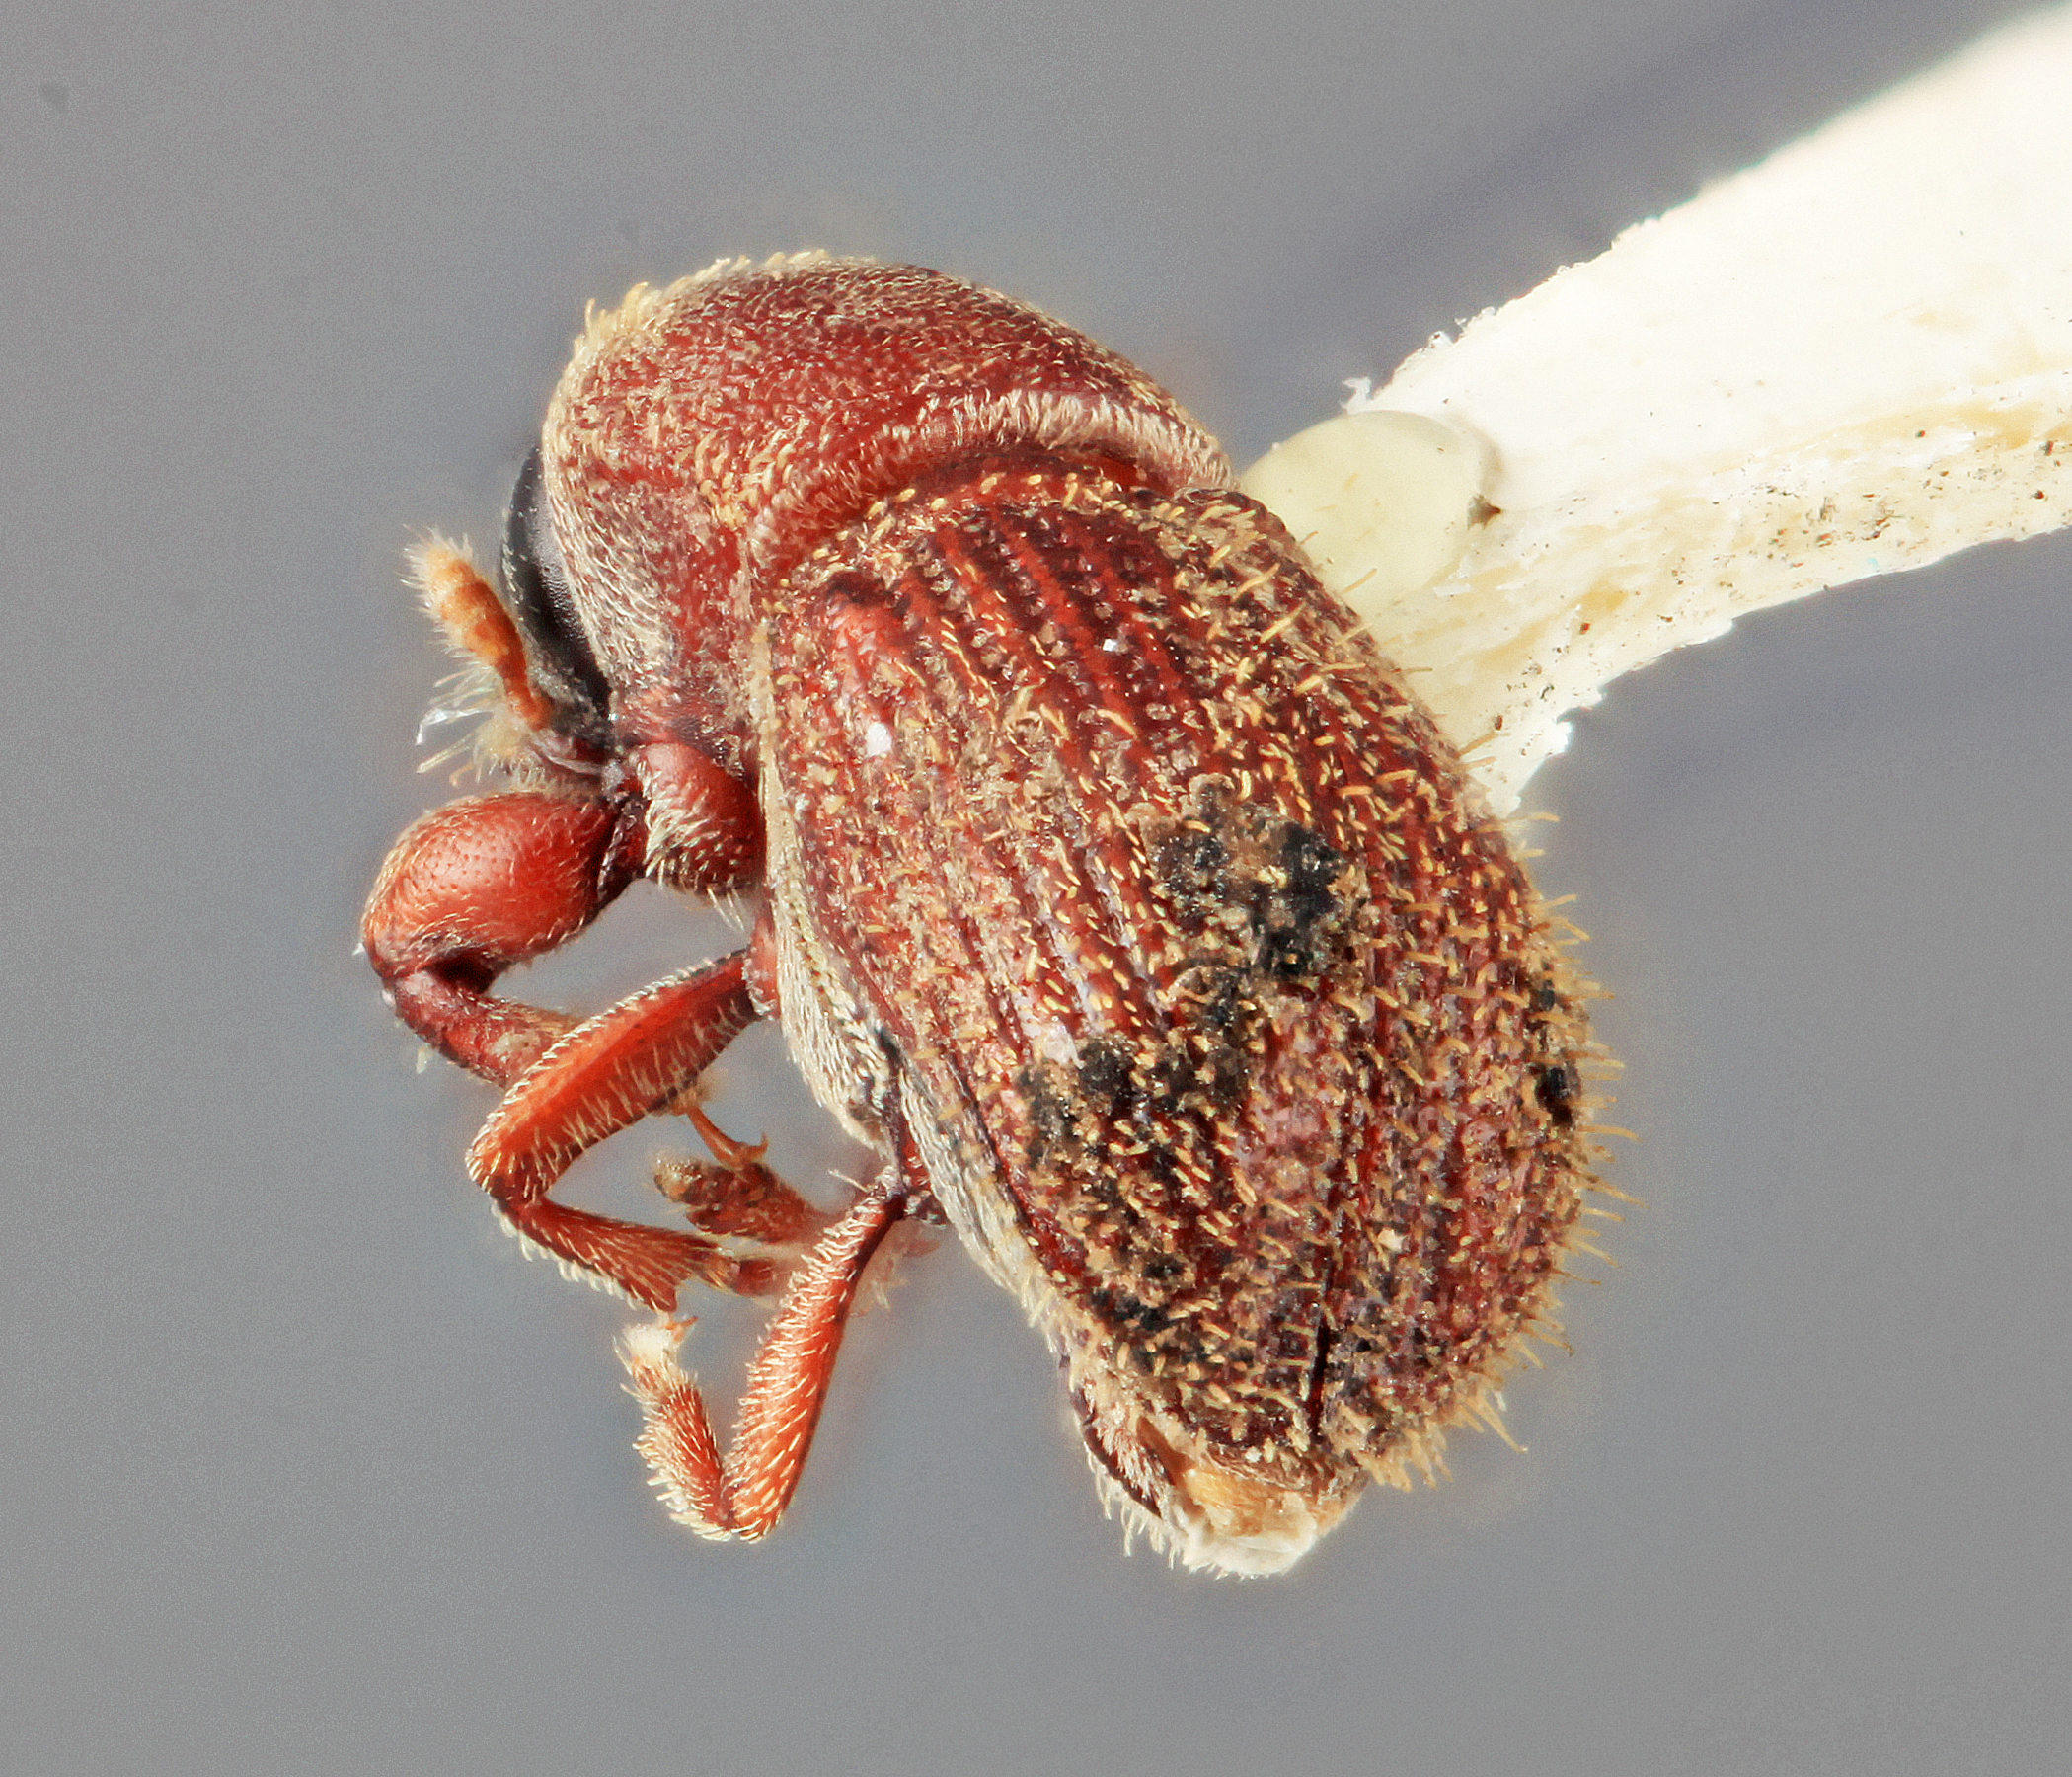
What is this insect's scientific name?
Cnesinus degener
